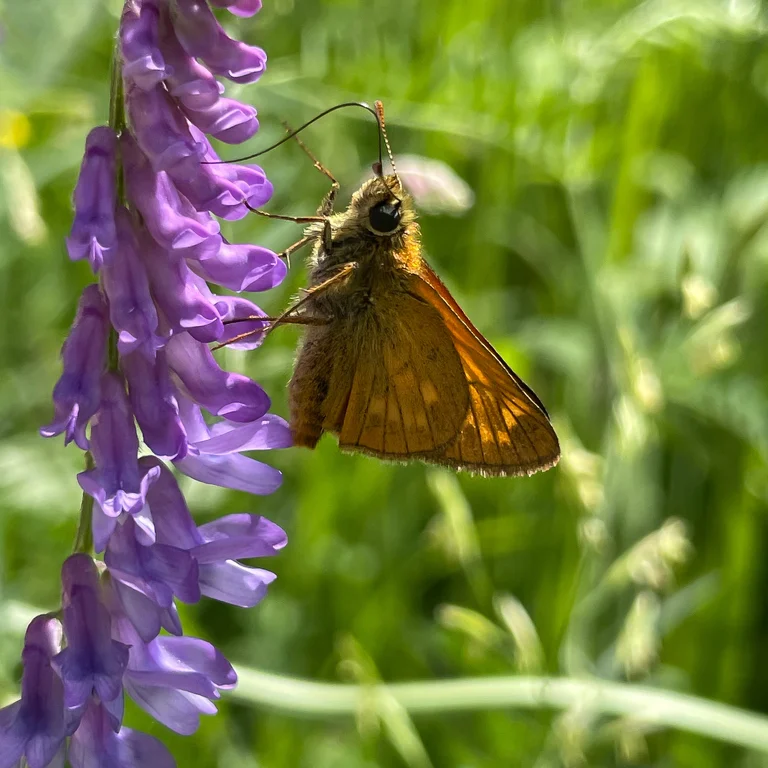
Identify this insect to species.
Ochlodes sylvanus (also Ochlodes venata)
